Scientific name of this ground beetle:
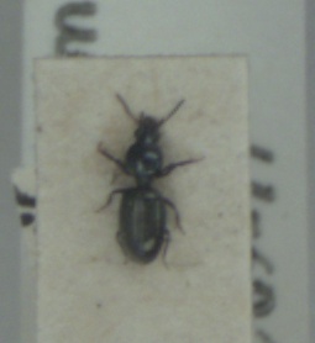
Dyschirius aeneus
